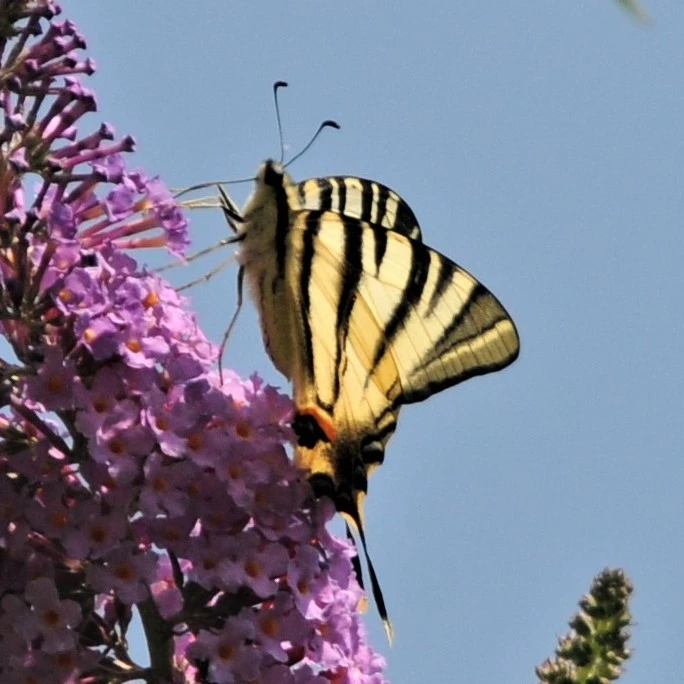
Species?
Iphiclides podalirius
